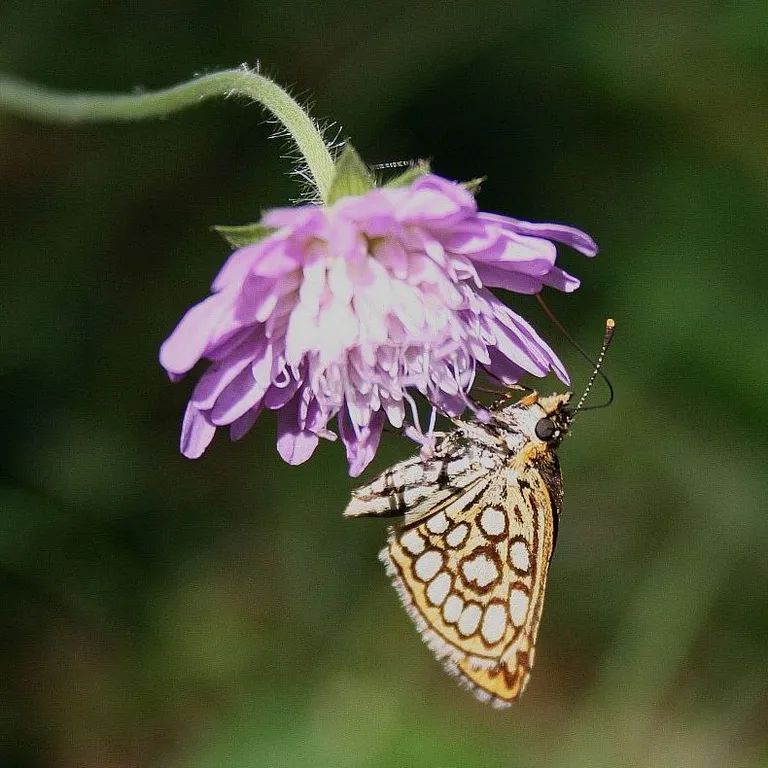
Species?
Heteropterus morpheus
